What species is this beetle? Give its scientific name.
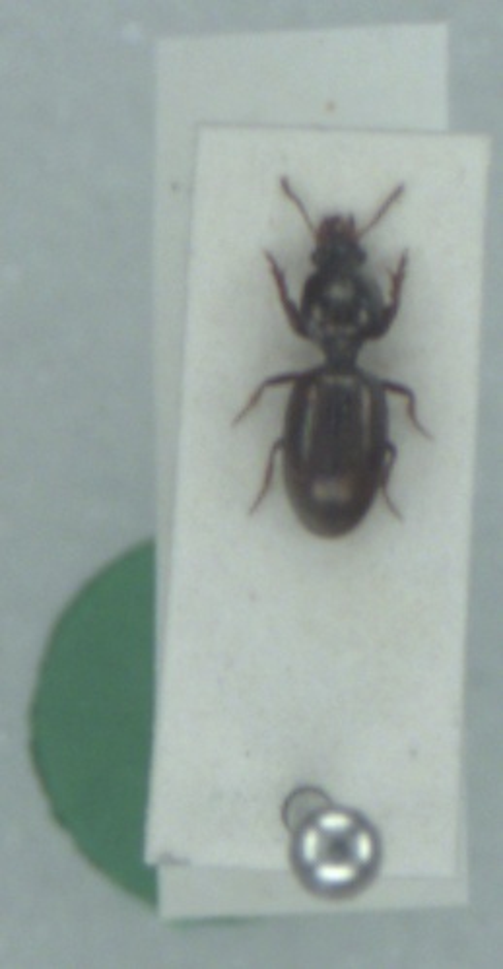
Dyschirius thoracicus
